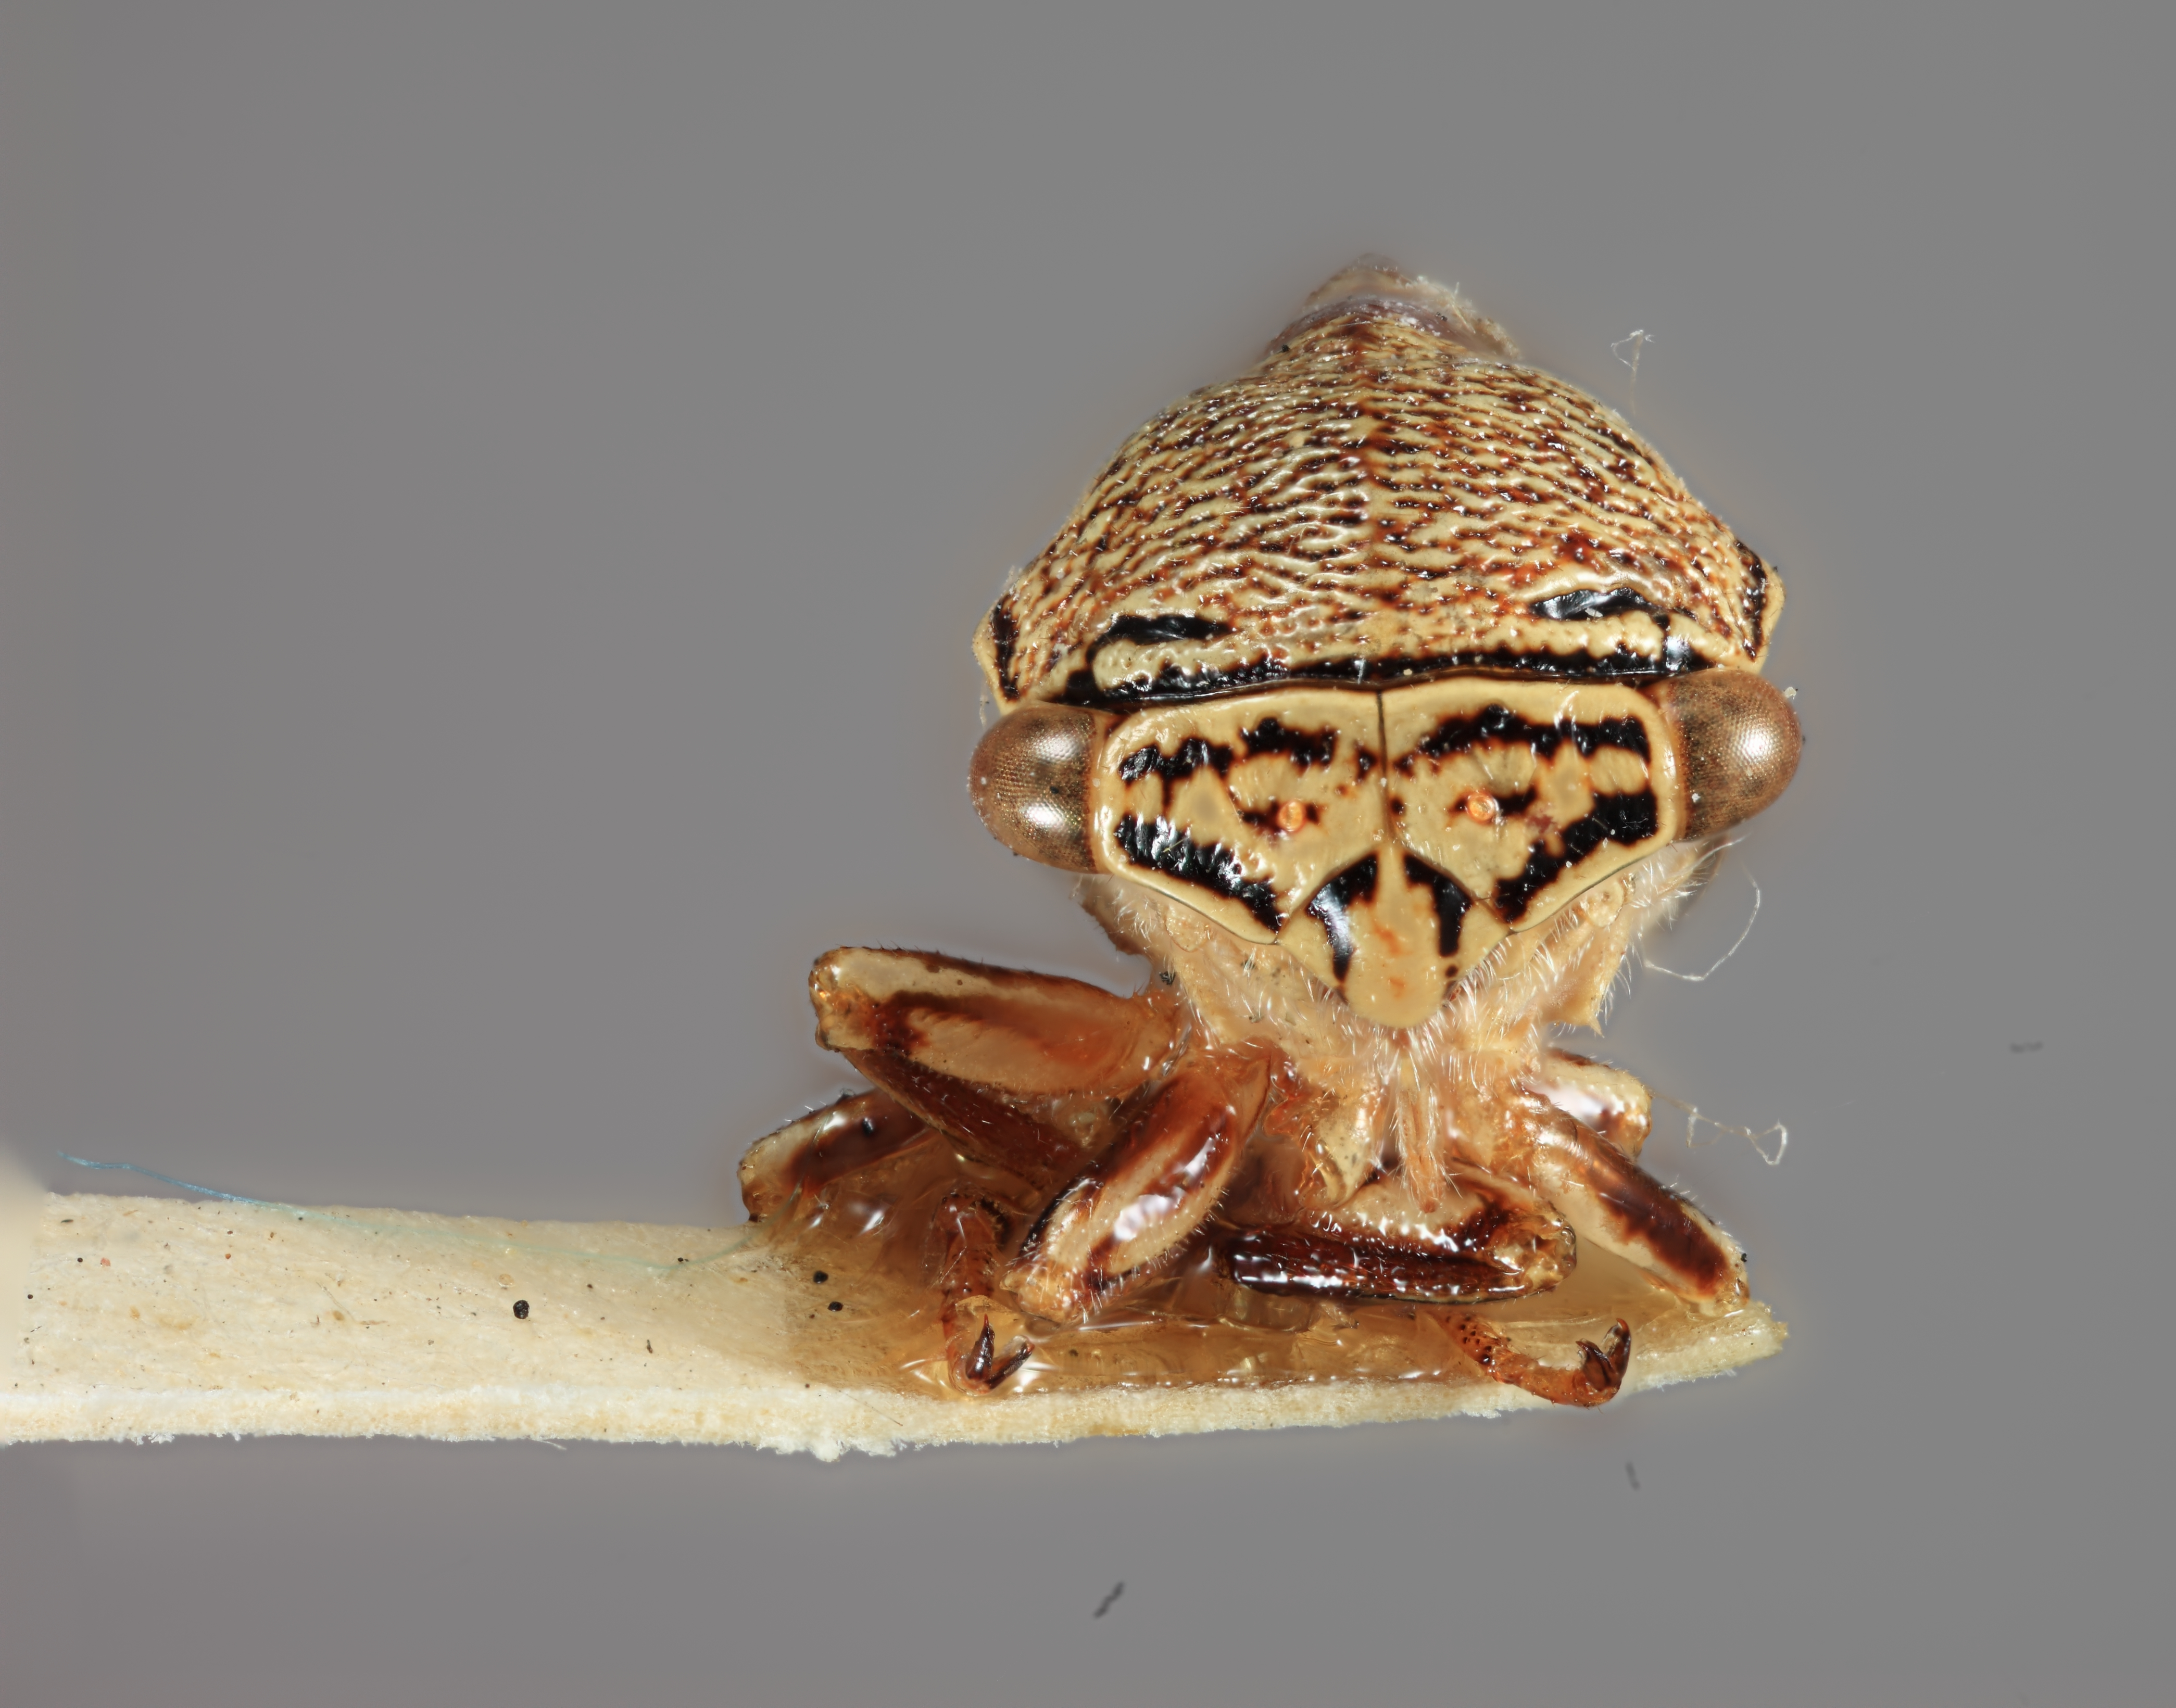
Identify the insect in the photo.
Ophiderma panda
